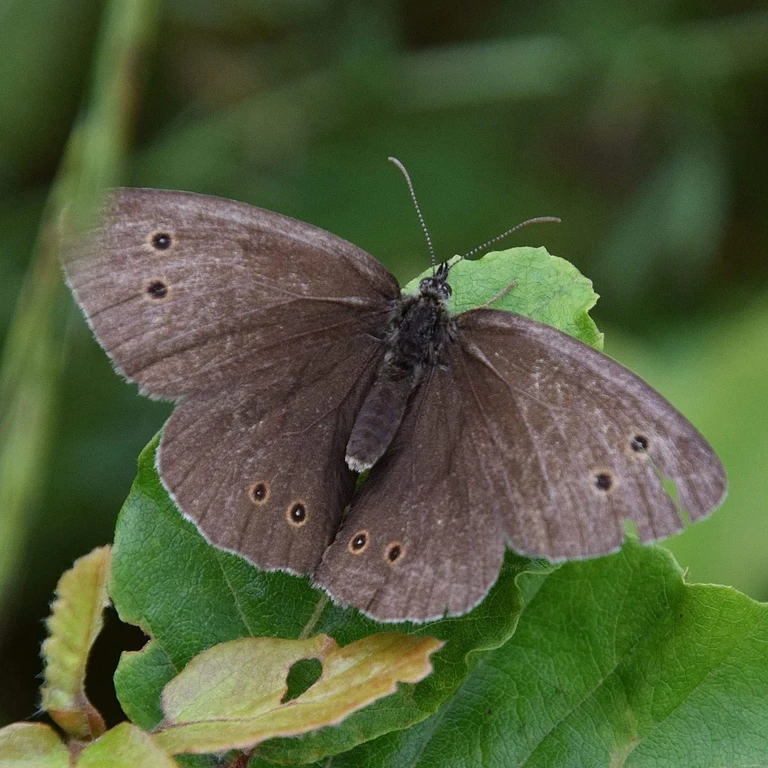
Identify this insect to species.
Aphantopus hyperantus
